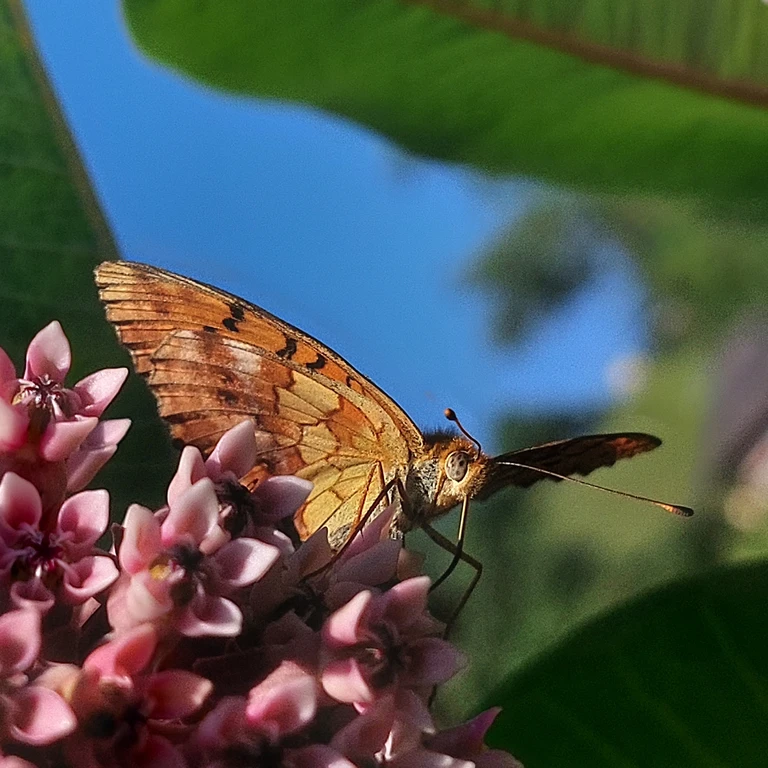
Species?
Brenthis daphne
